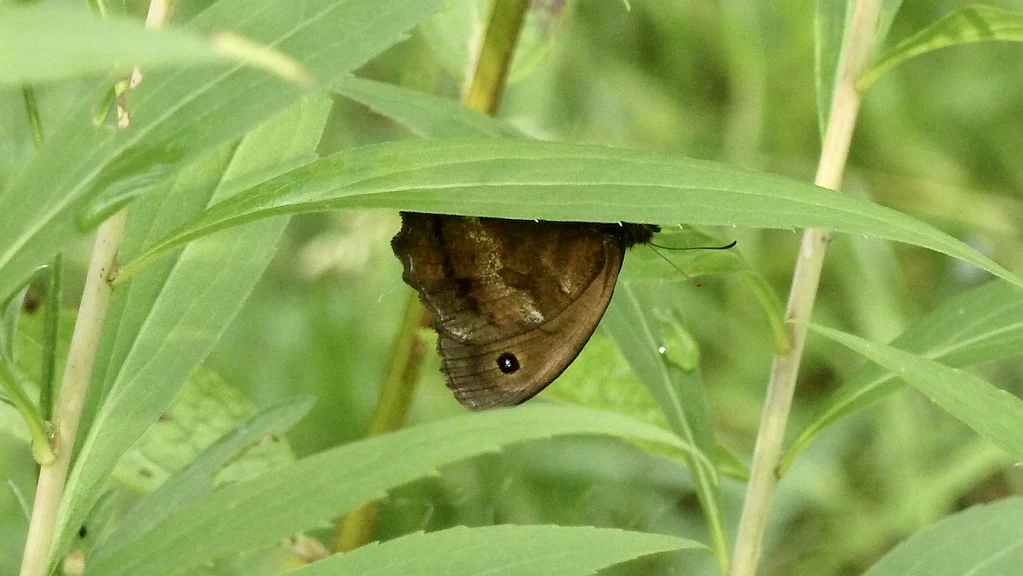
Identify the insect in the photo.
Minois dryas
